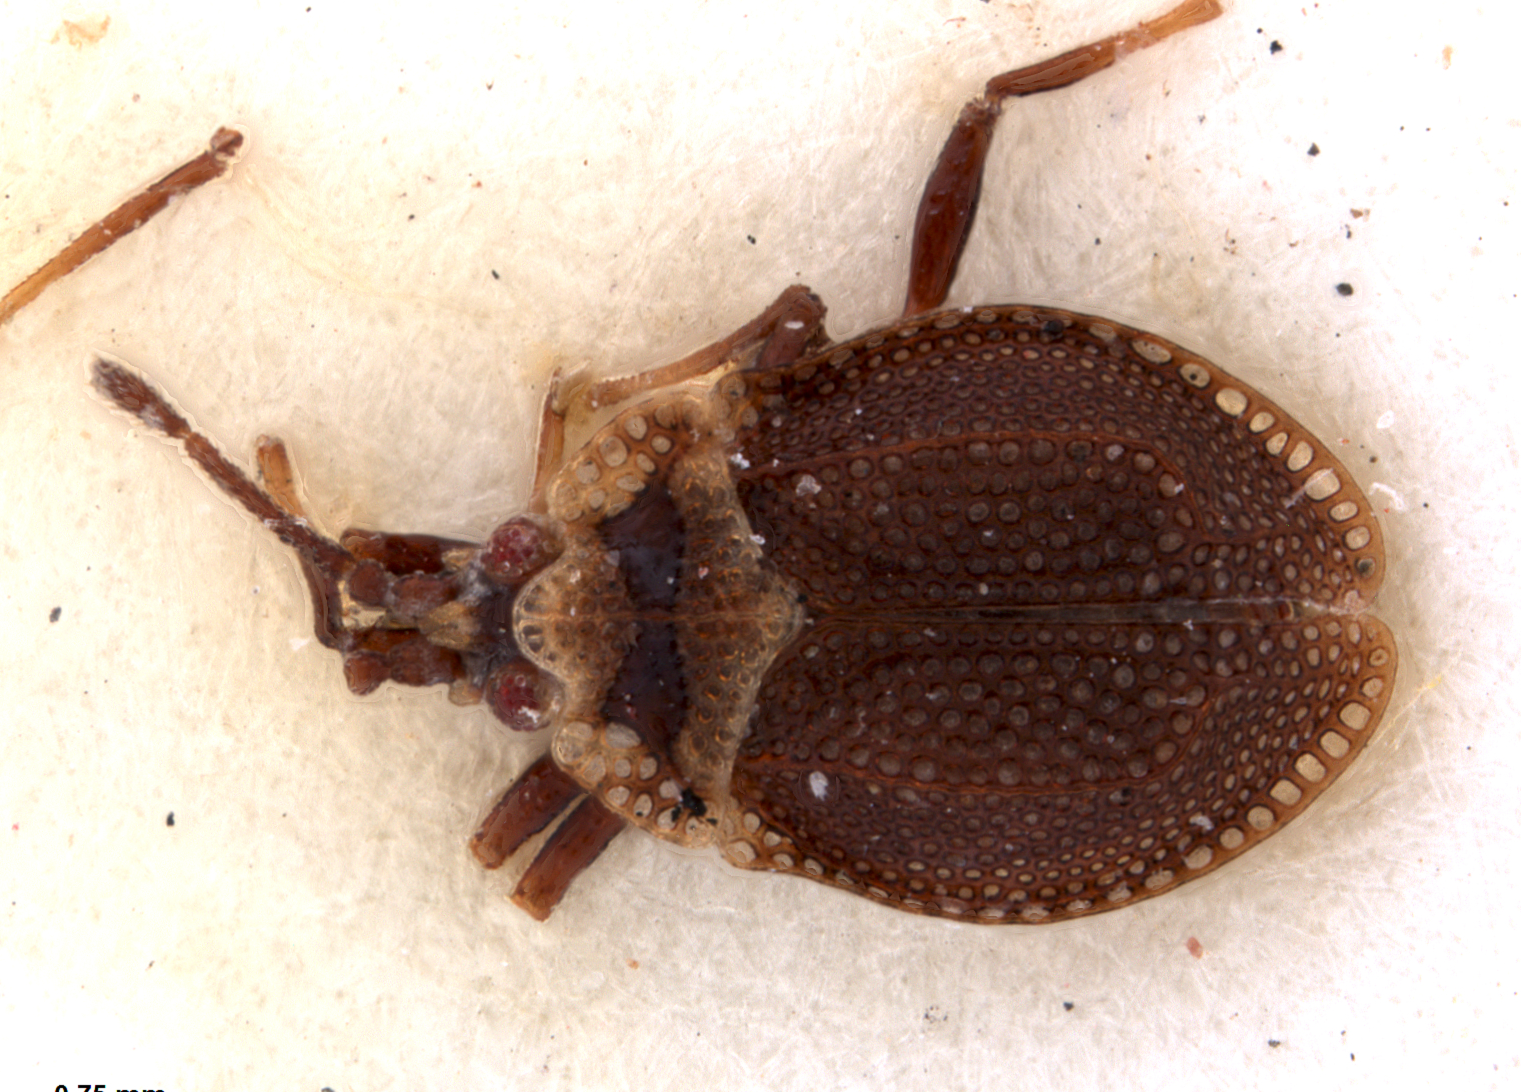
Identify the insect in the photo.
Acalypta sauteri
